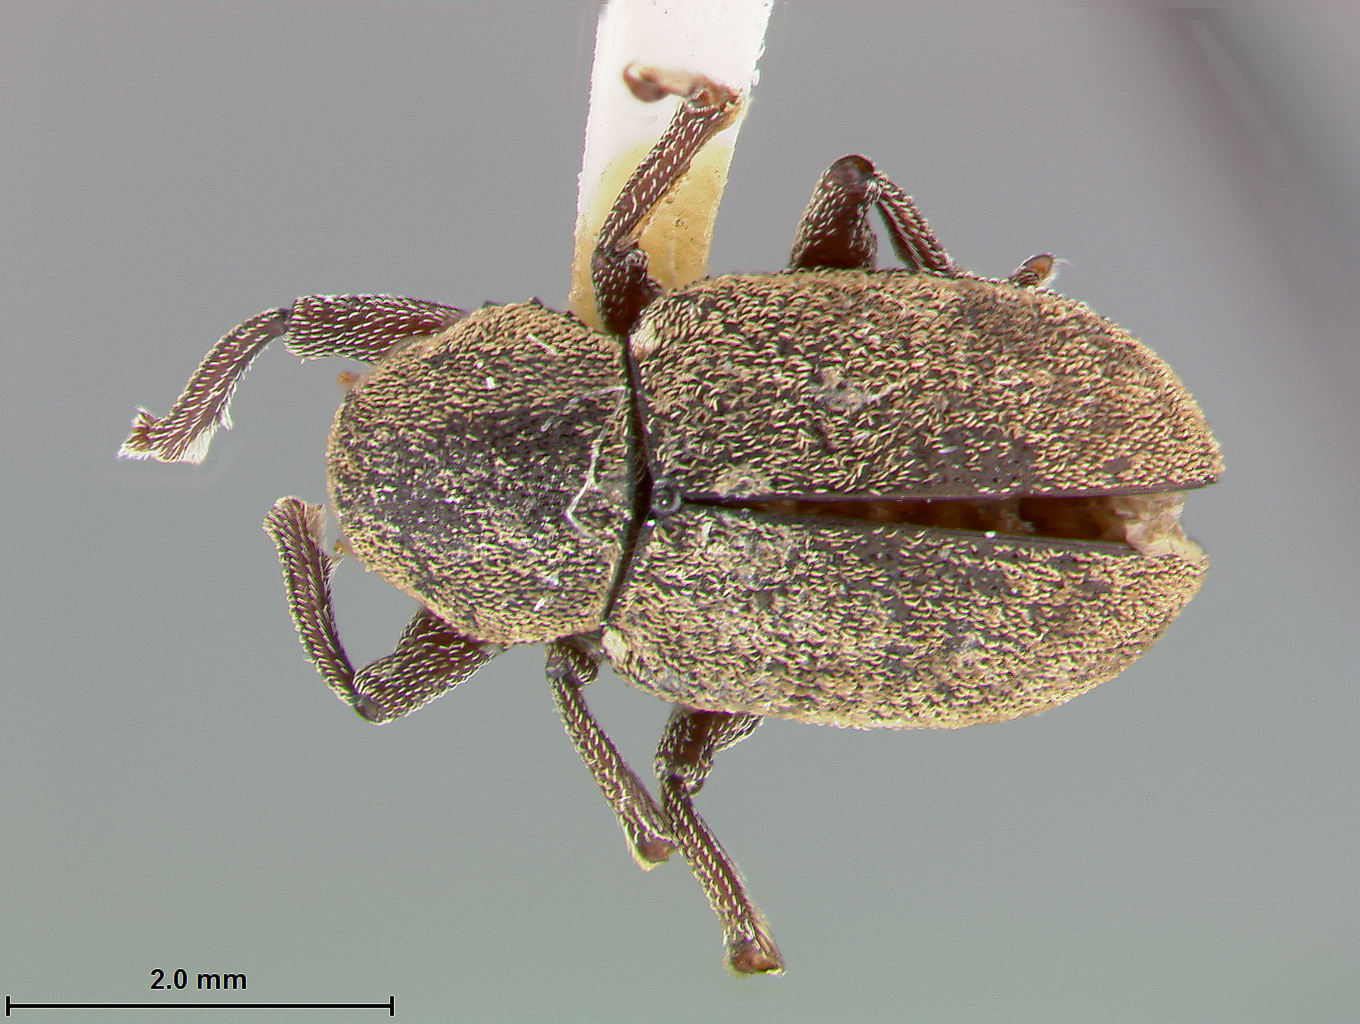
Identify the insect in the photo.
Myochrous floridanus
